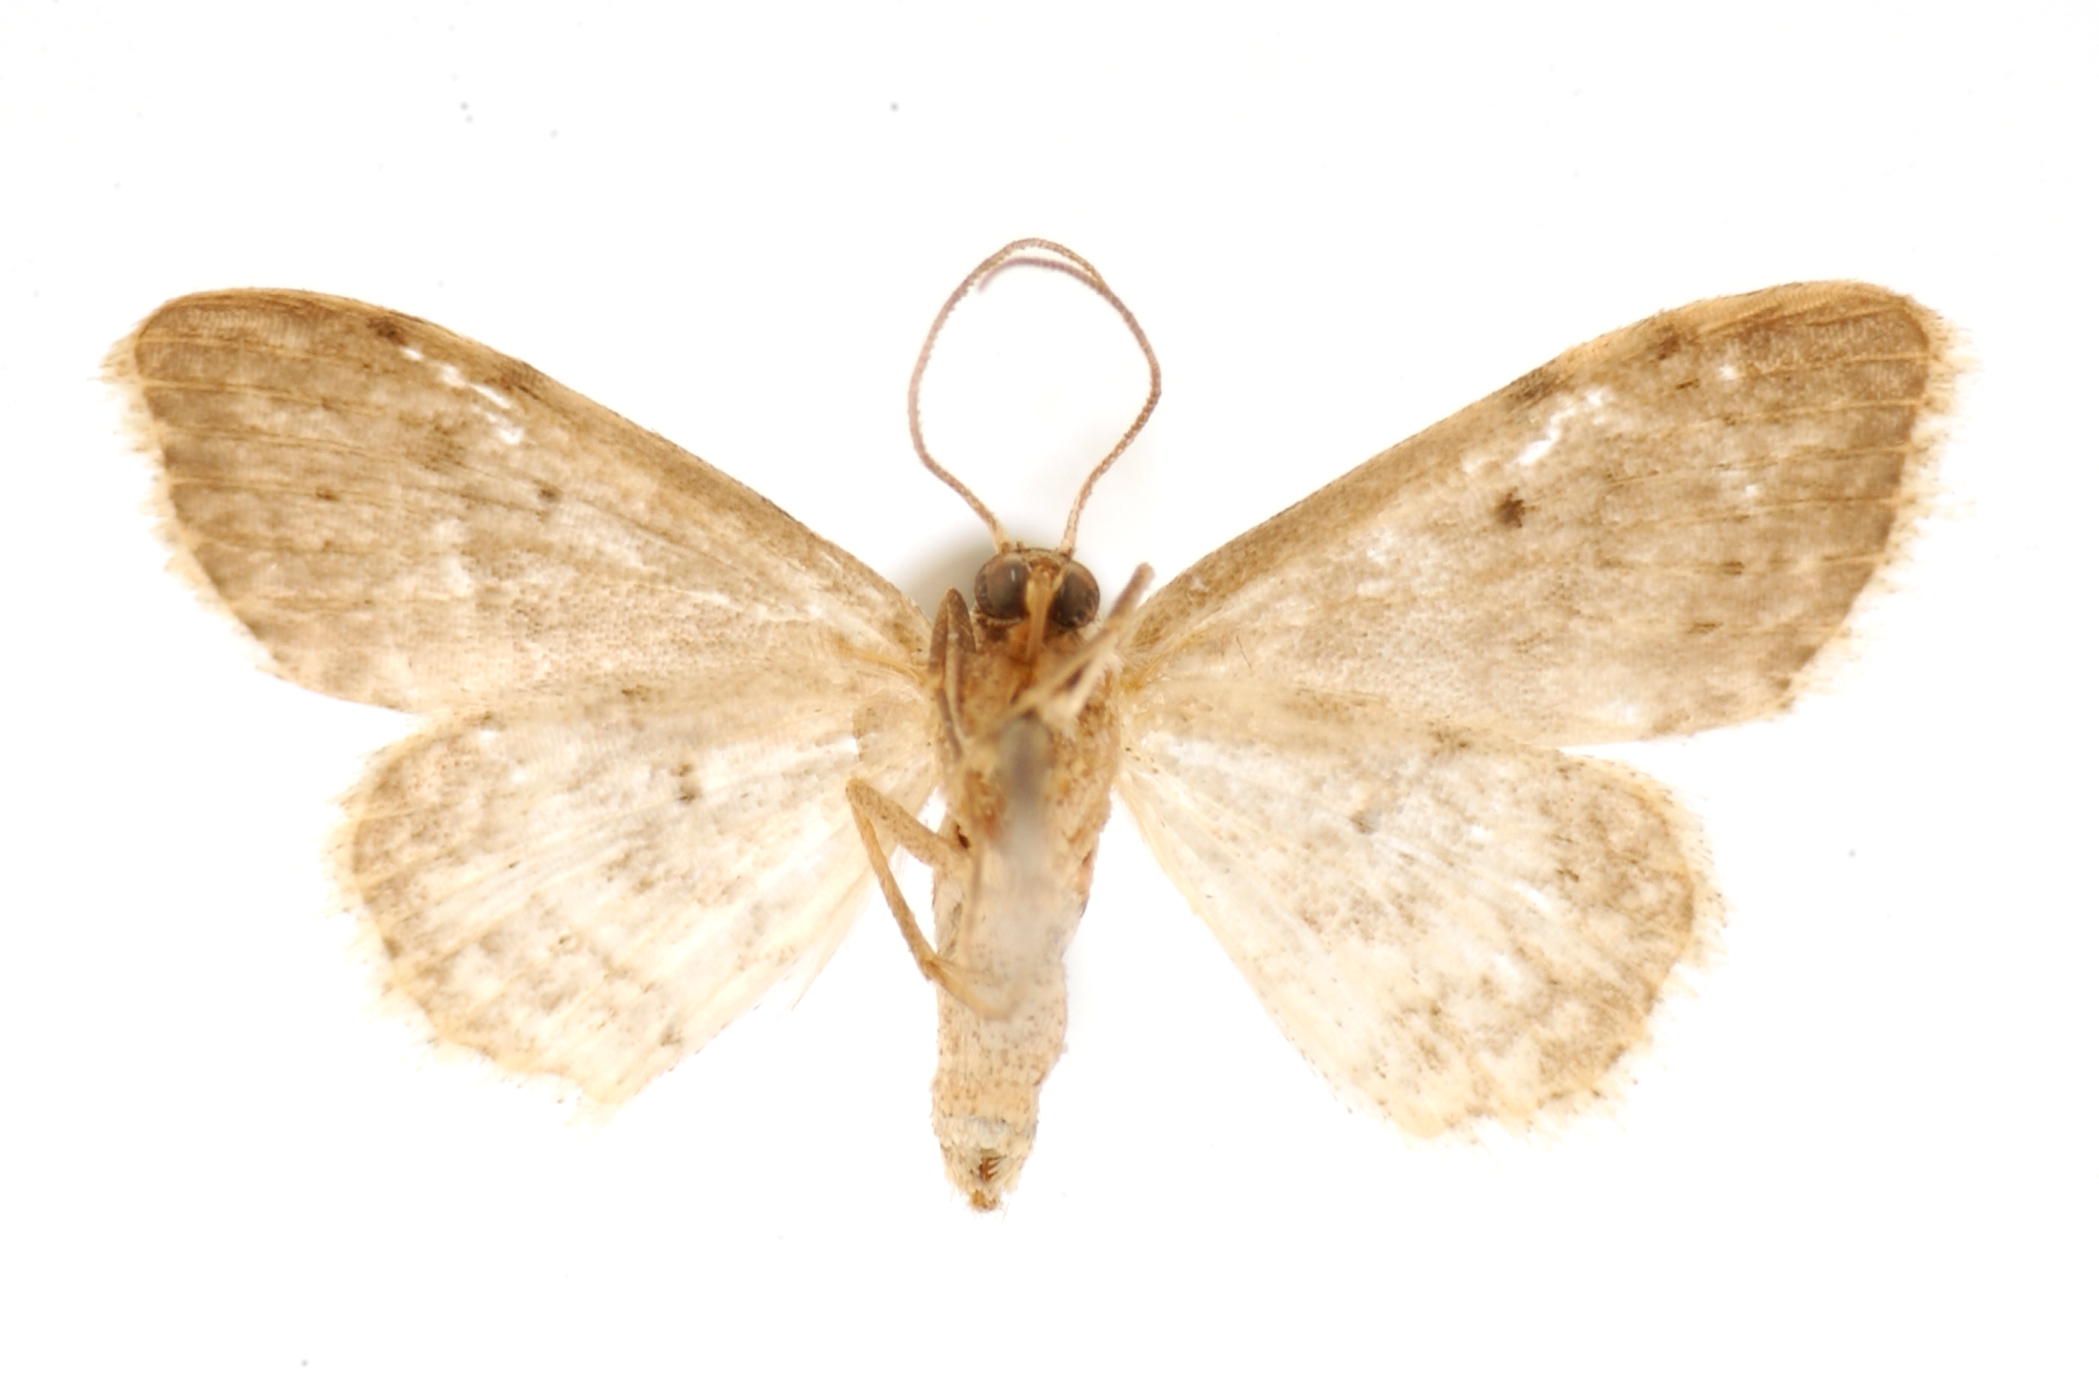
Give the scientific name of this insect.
Scopula fernaria
